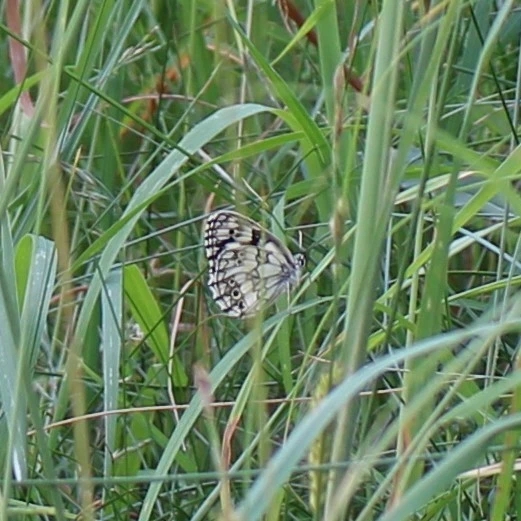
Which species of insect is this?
Melanargia galathea
